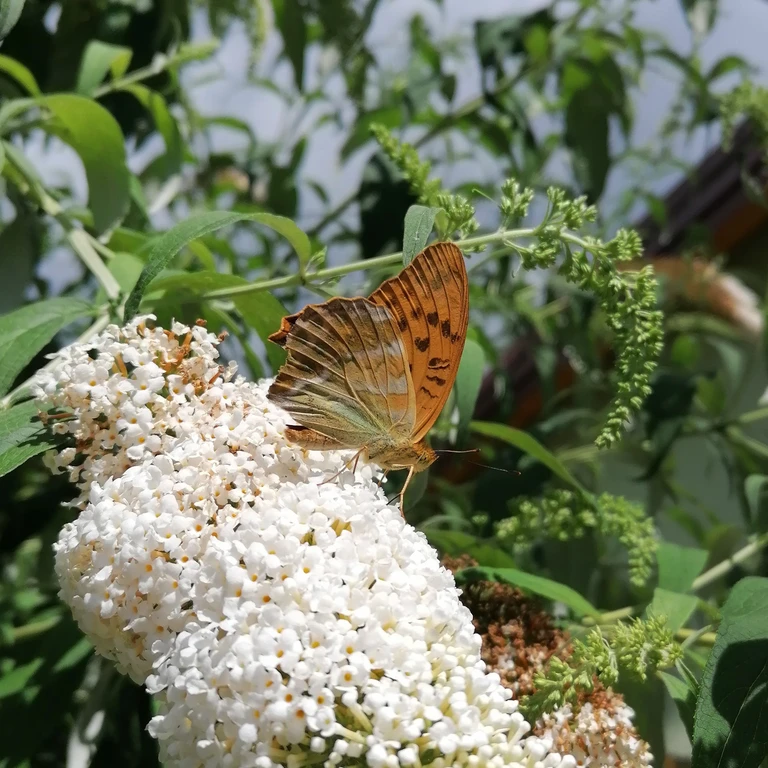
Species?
Argynnis paphia
